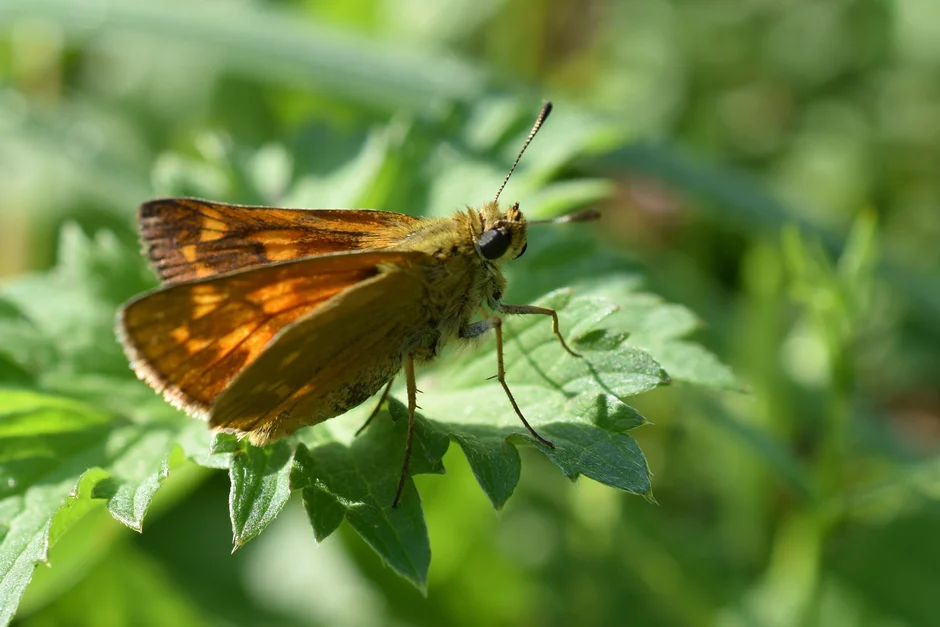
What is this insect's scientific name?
Ochlodes sylvanus (also Ochlodes venata)
